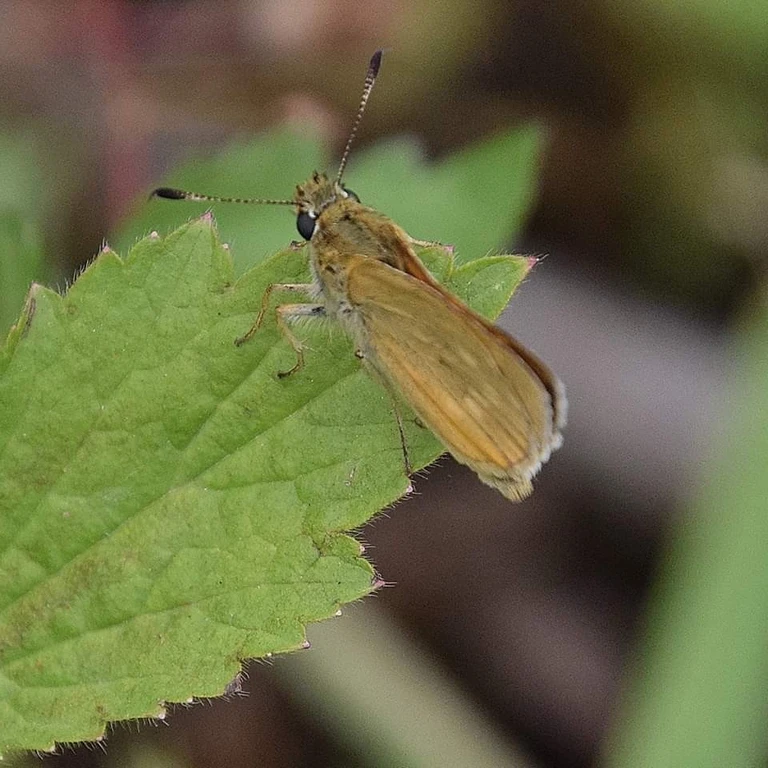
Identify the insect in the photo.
Ochlodes sylvanus (also Ochlodes venata)
